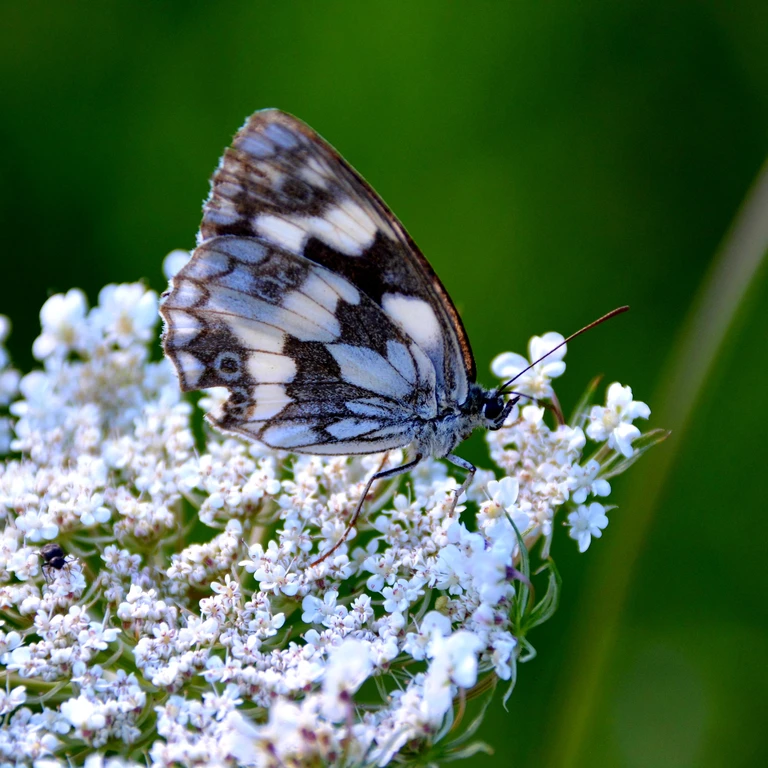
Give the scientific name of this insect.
Melanargia galathea
